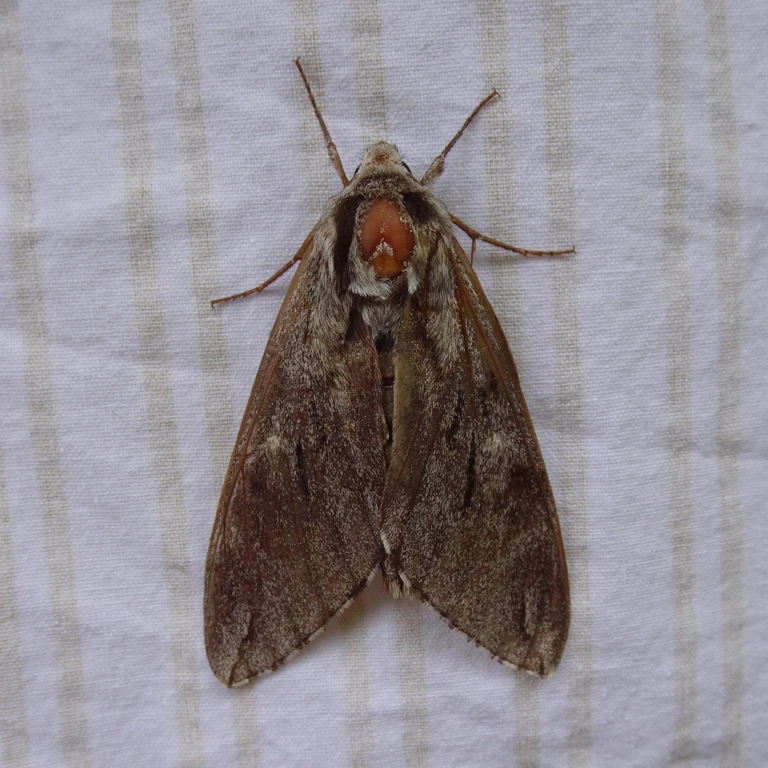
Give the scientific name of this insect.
Sphinx pinastri
